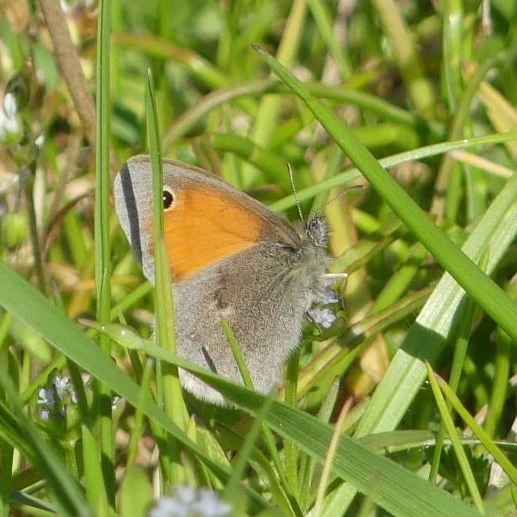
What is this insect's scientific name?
Coenonympha pamphilus
